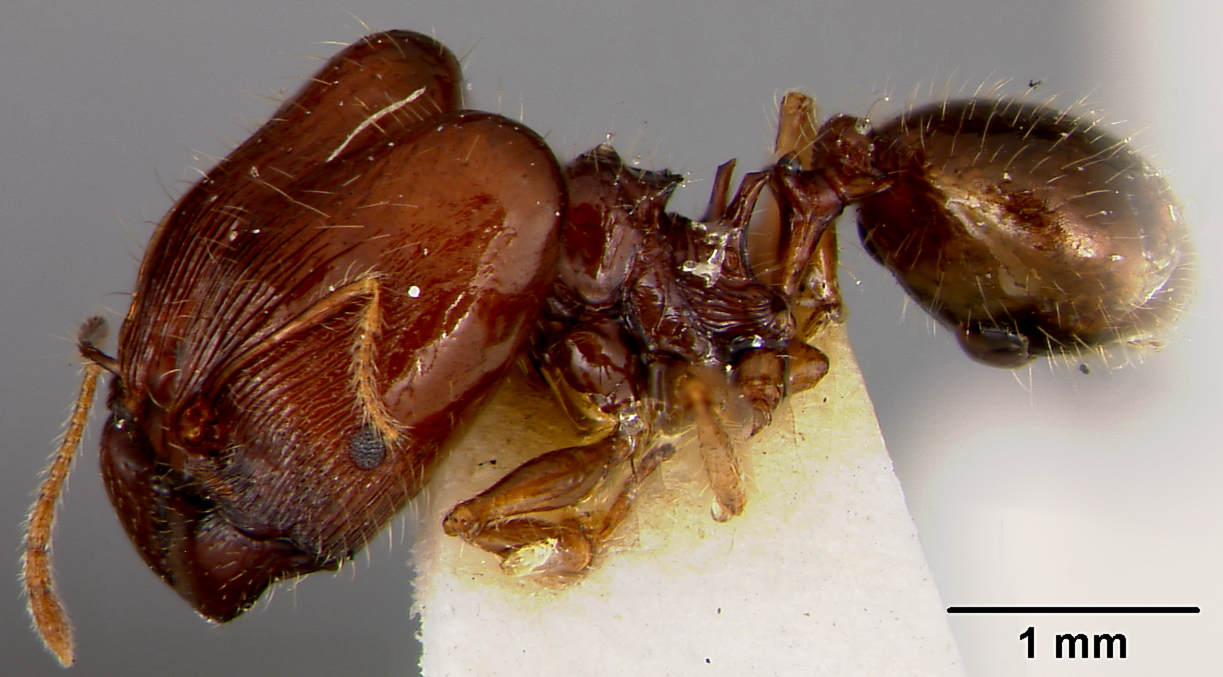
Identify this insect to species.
Pheidole roosevelti
